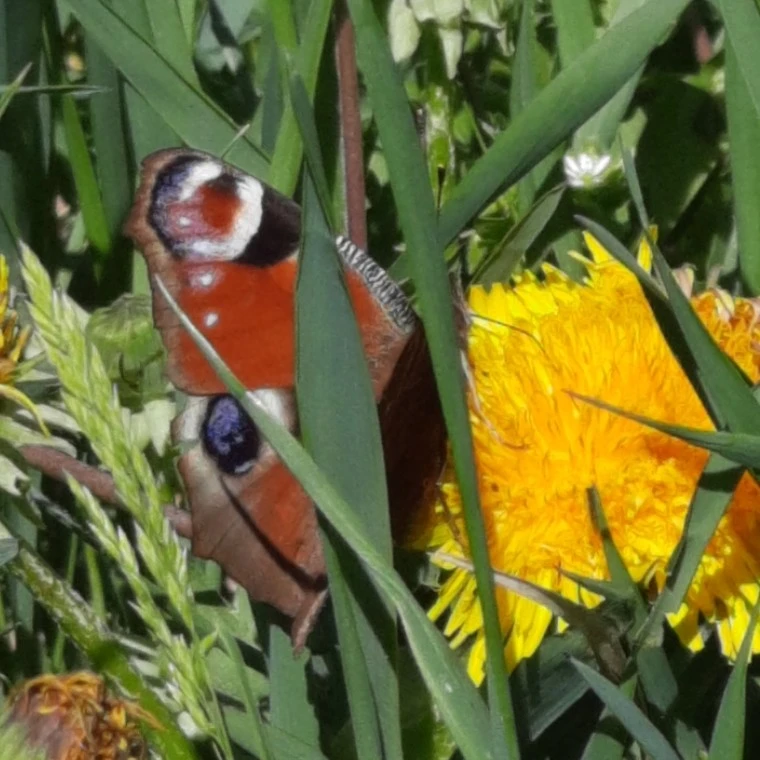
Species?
Aglais io
